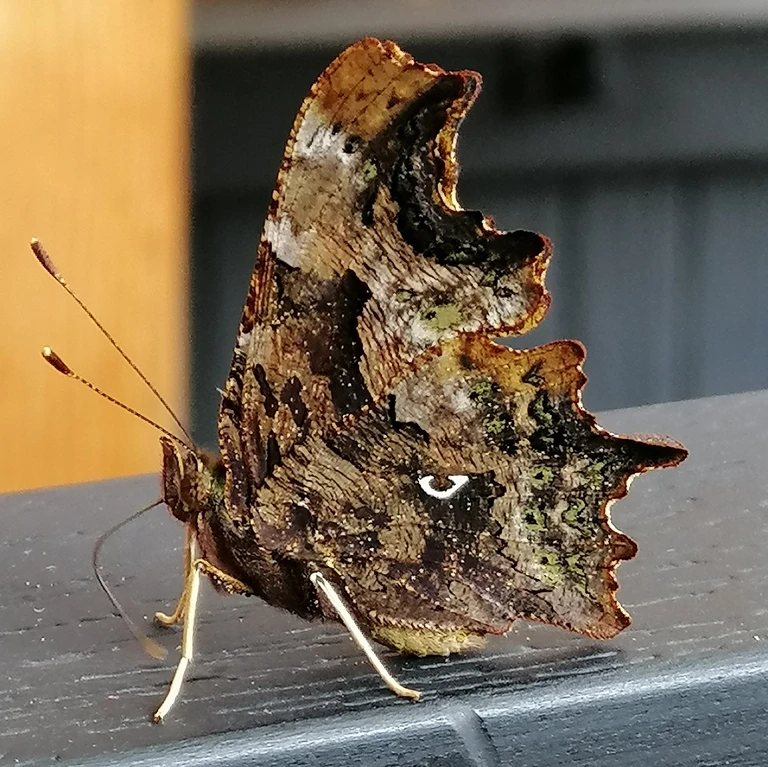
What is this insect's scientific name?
Polygonia c-album
